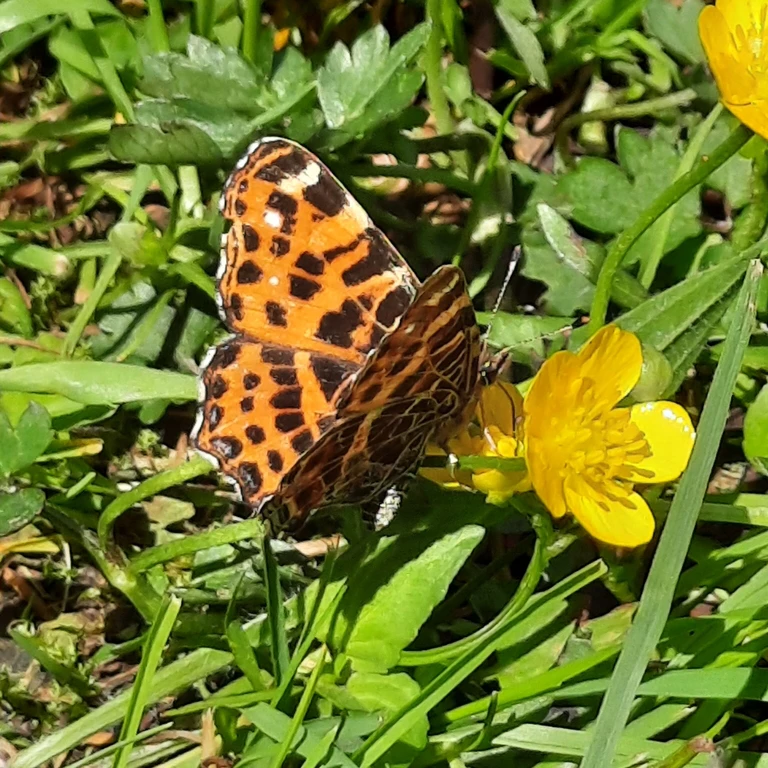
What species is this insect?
Araschnia levana
